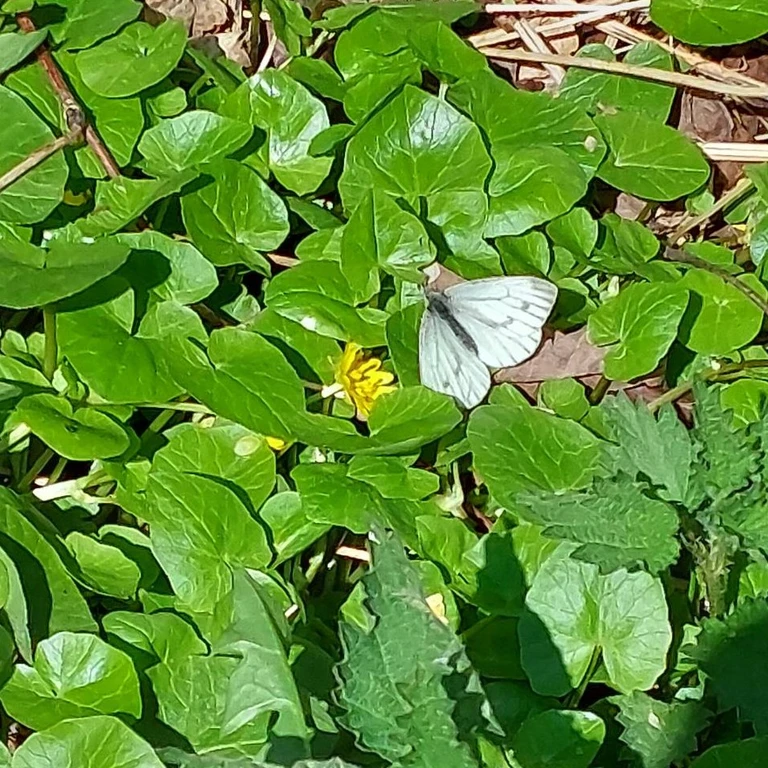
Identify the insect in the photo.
Pieris napi
